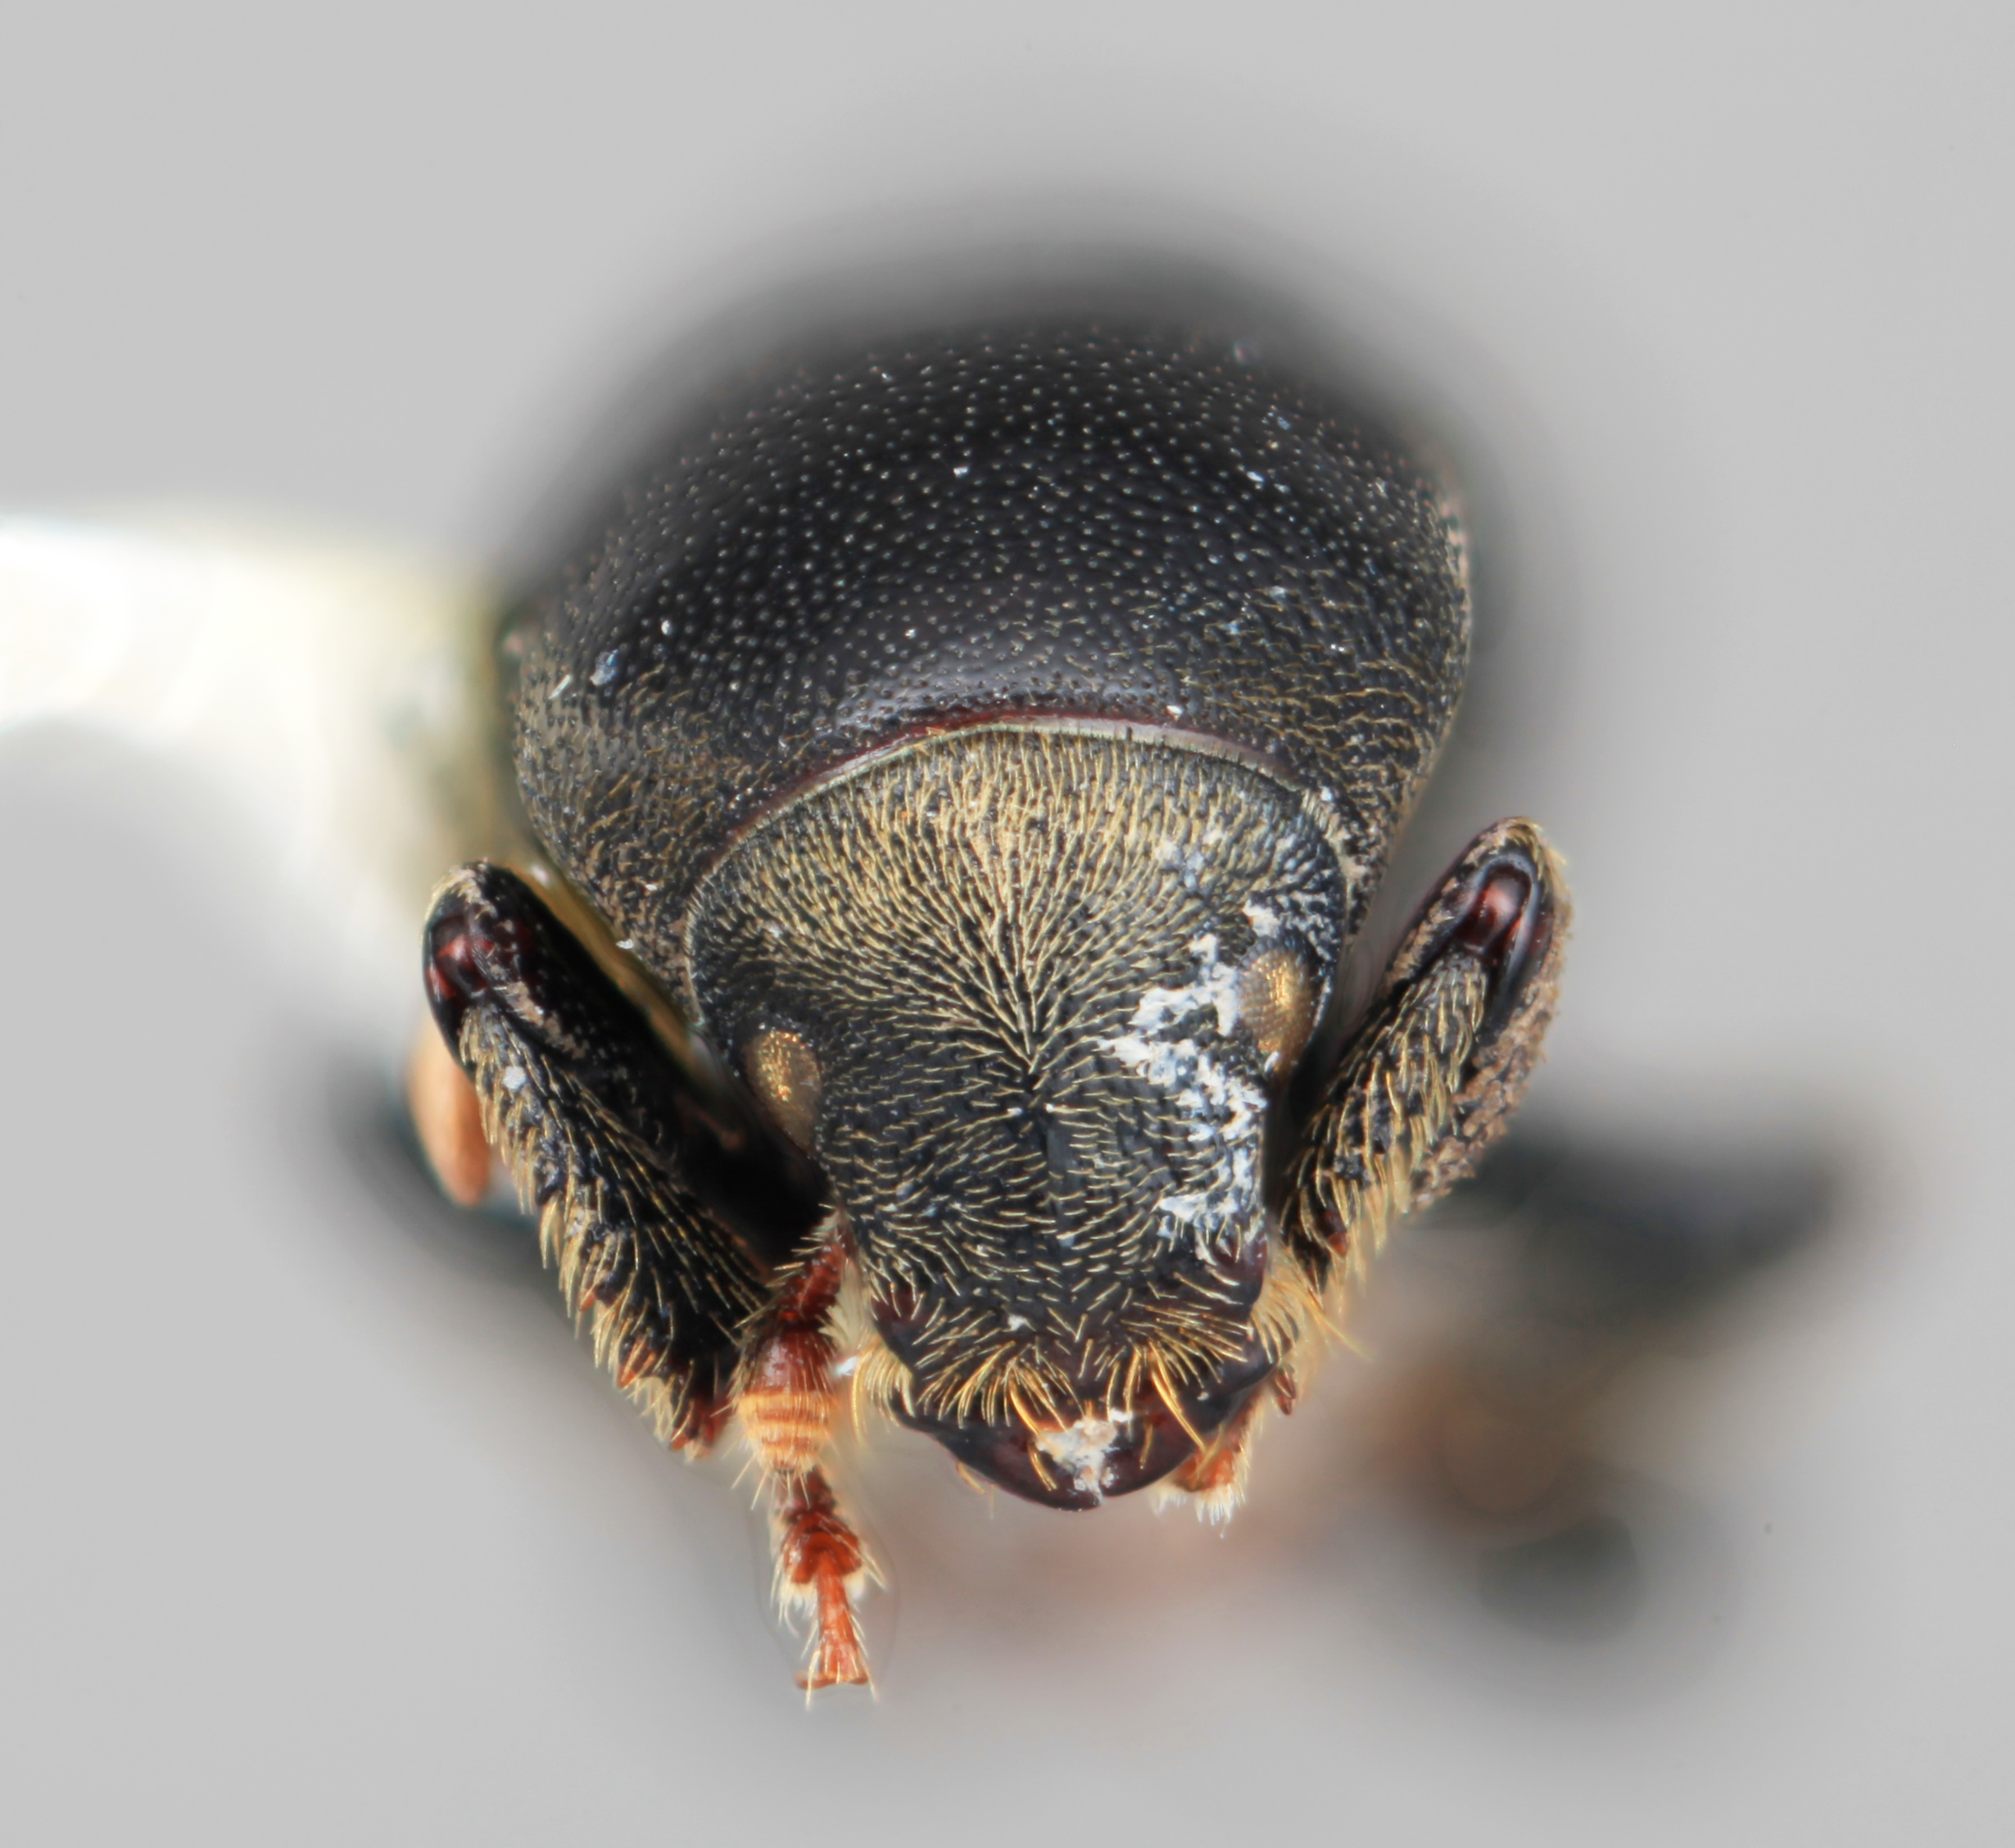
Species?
Hylastes niger
